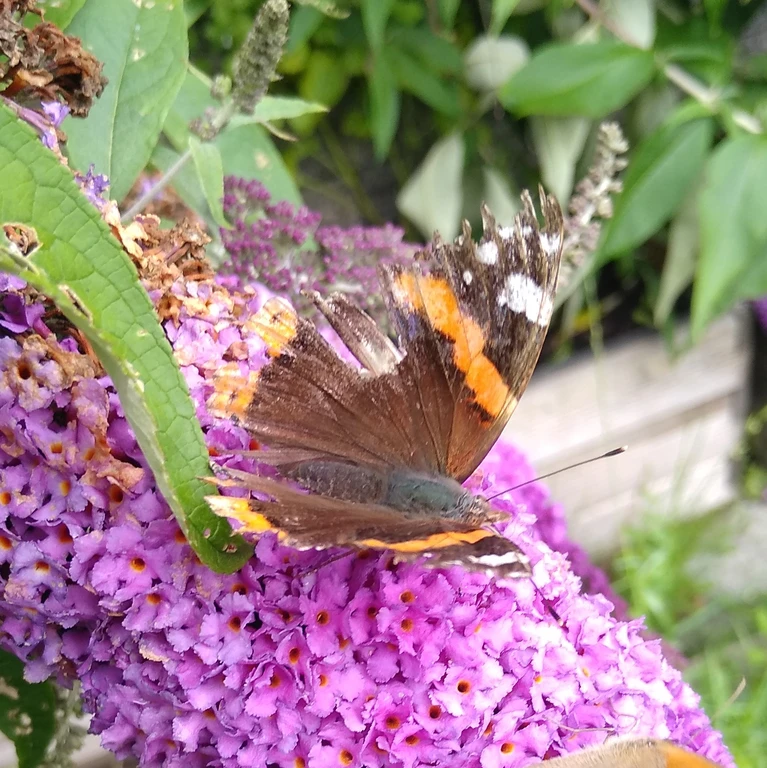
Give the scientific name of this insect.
Vanessa atalanta
